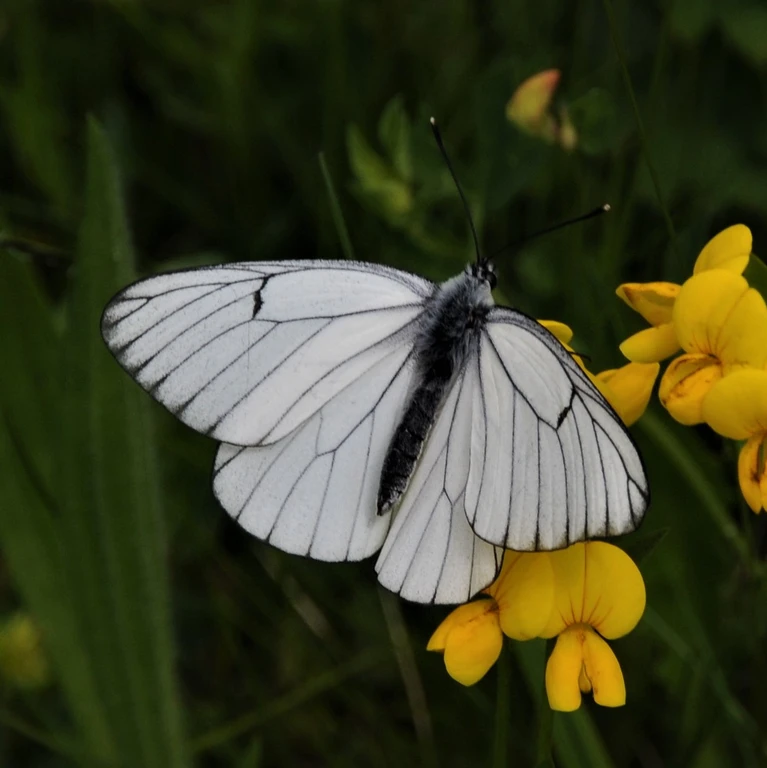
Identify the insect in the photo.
Aporia crataegi
